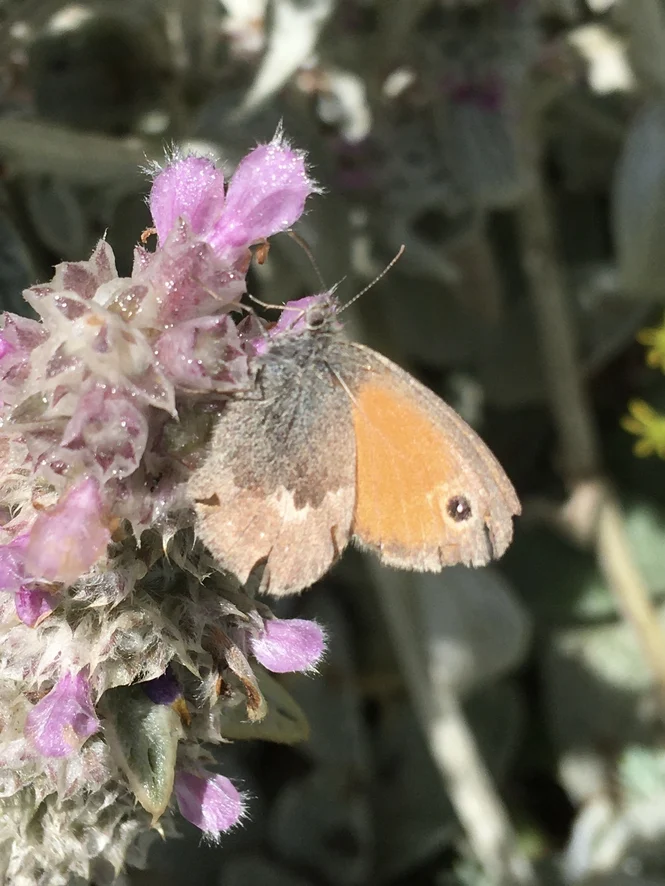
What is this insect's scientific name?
Coenonympha pamphilus
